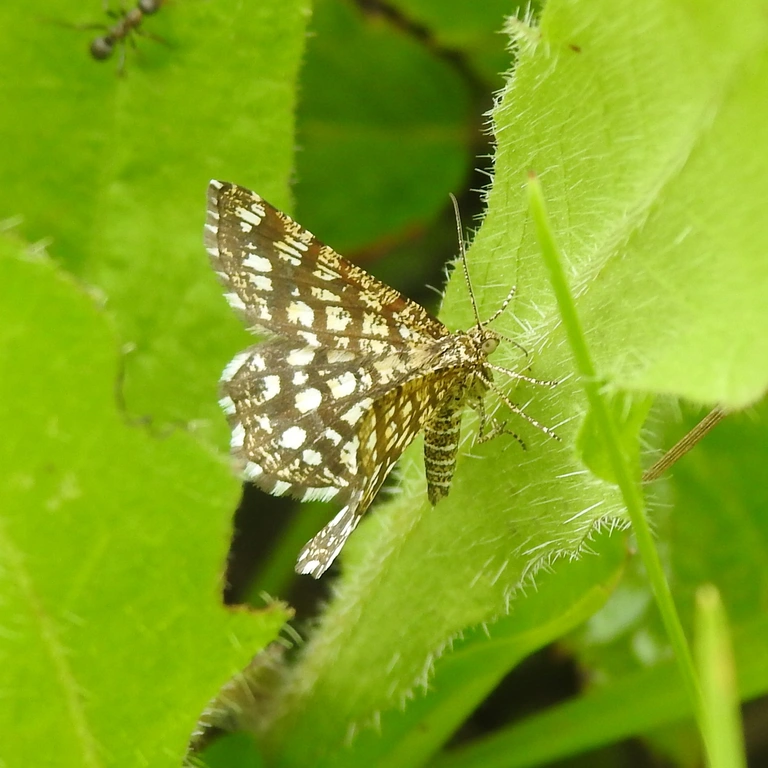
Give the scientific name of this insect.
Chiasmia clathrata
